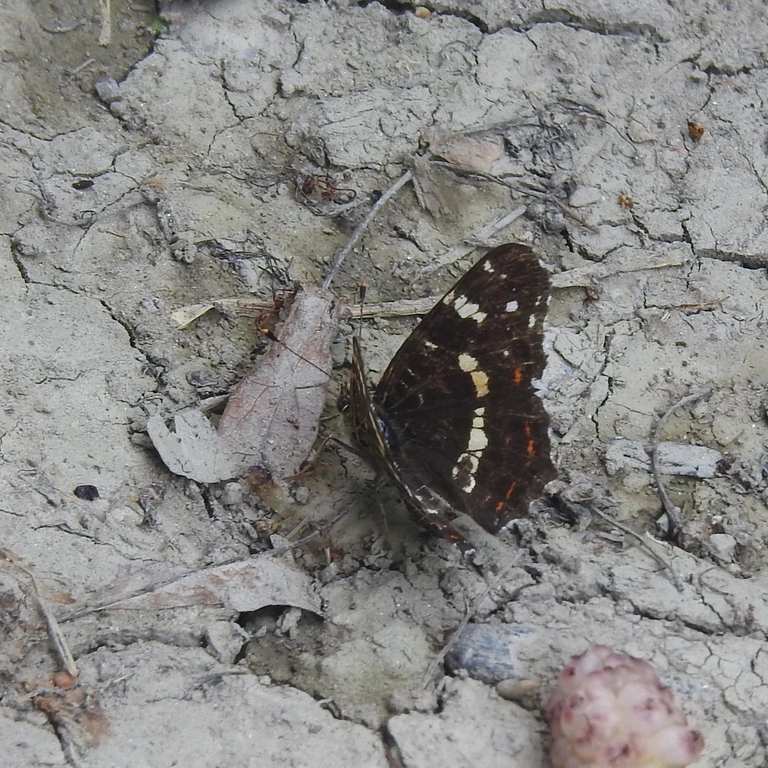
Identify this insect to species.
Araschnia levana
